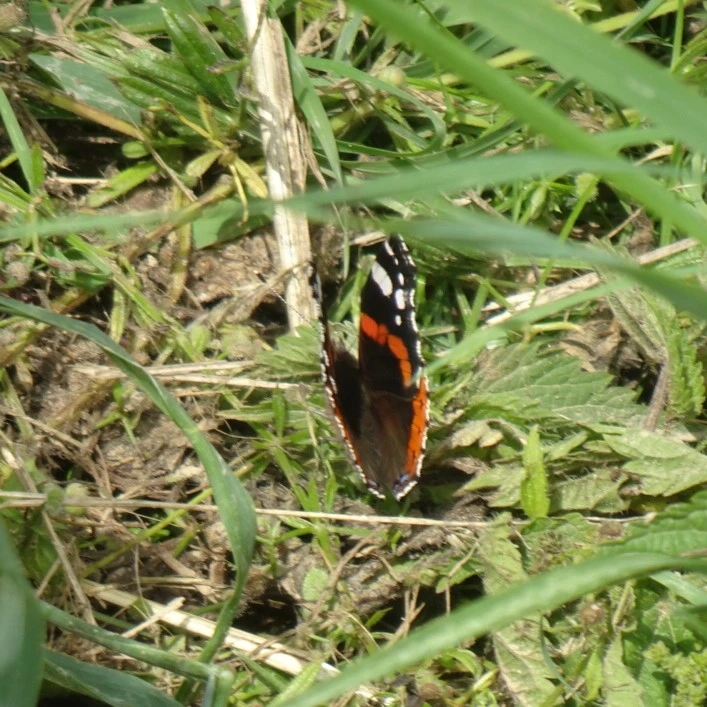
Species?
Vanessa atalanta
